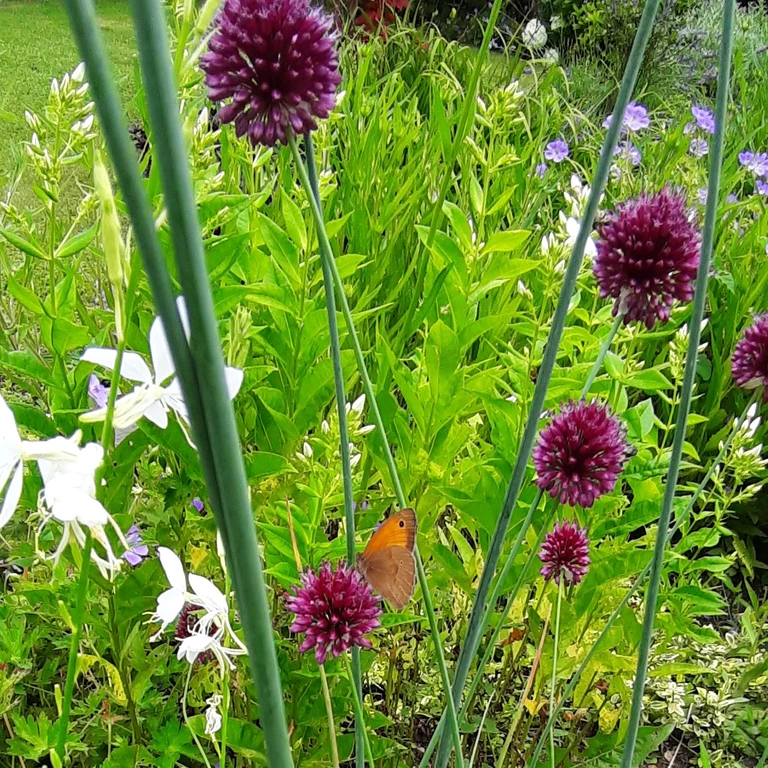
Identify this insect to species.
Maniola jurtina
